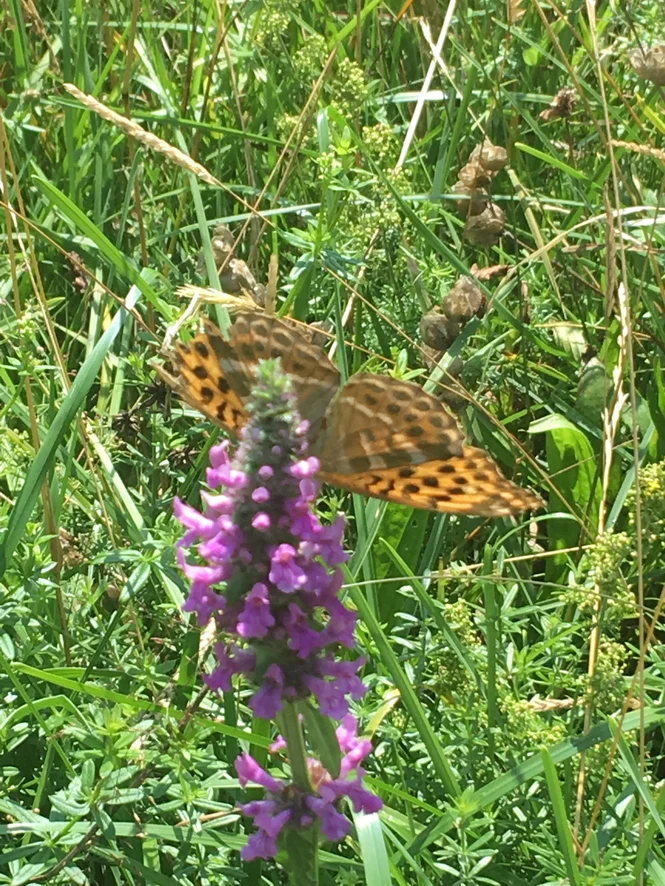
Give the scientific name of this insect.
Argynnis paphia
